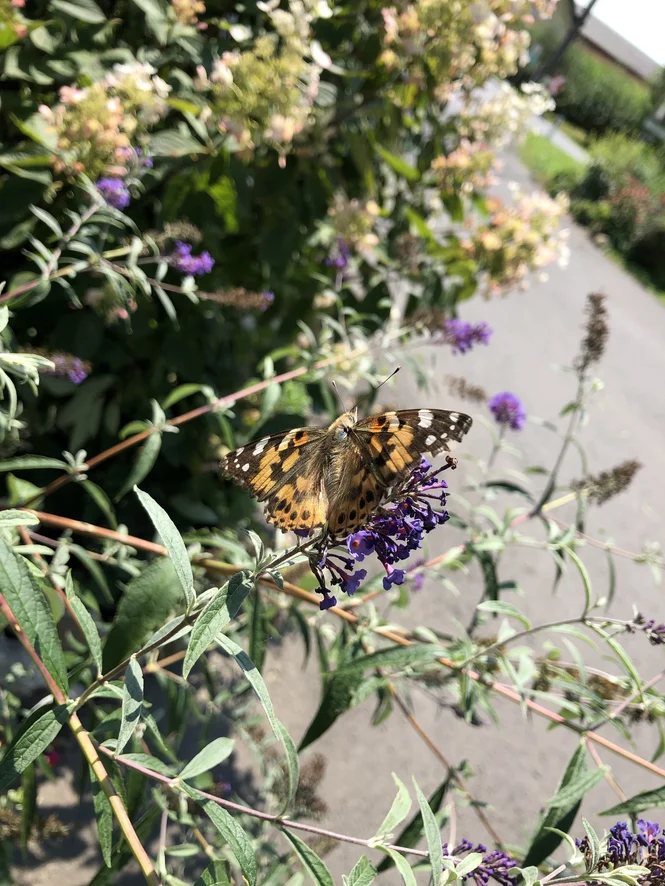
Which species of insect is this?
Vanessa cardui
